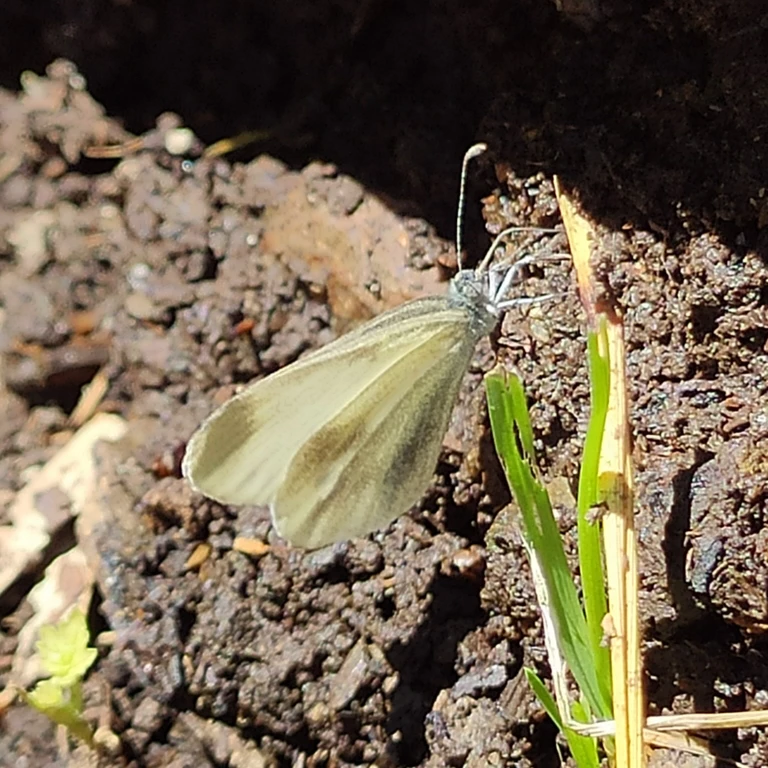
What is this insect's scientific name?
Leptidea sinapis/juvernica
